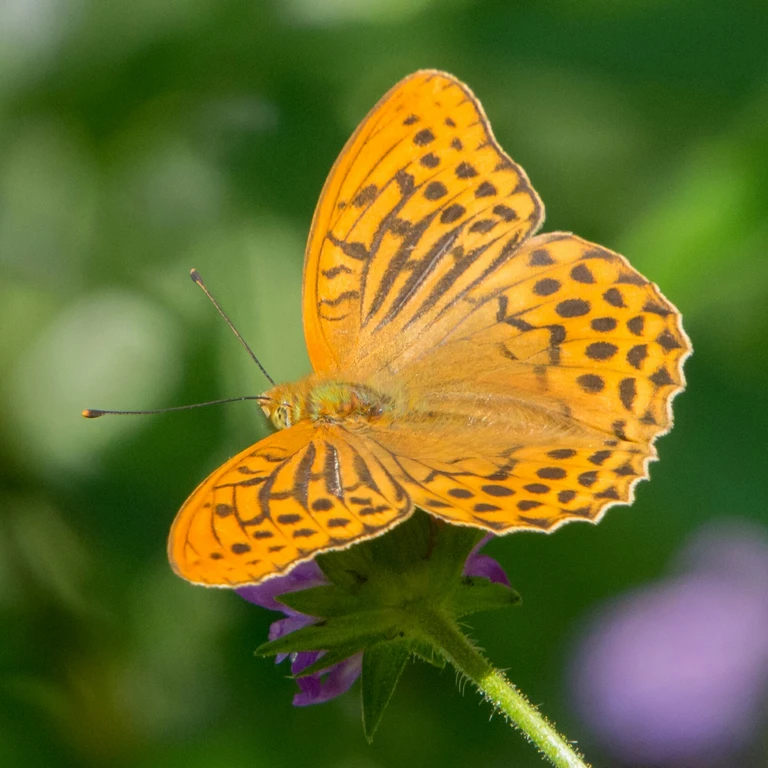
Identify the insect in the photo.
Argynnis paphia
